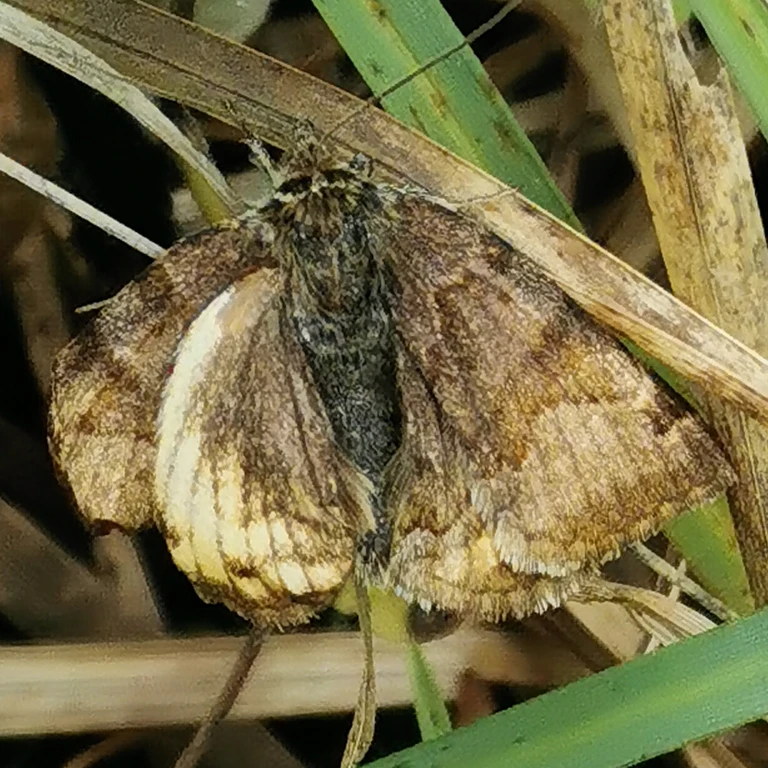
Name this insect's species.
Euclidia glyphica
